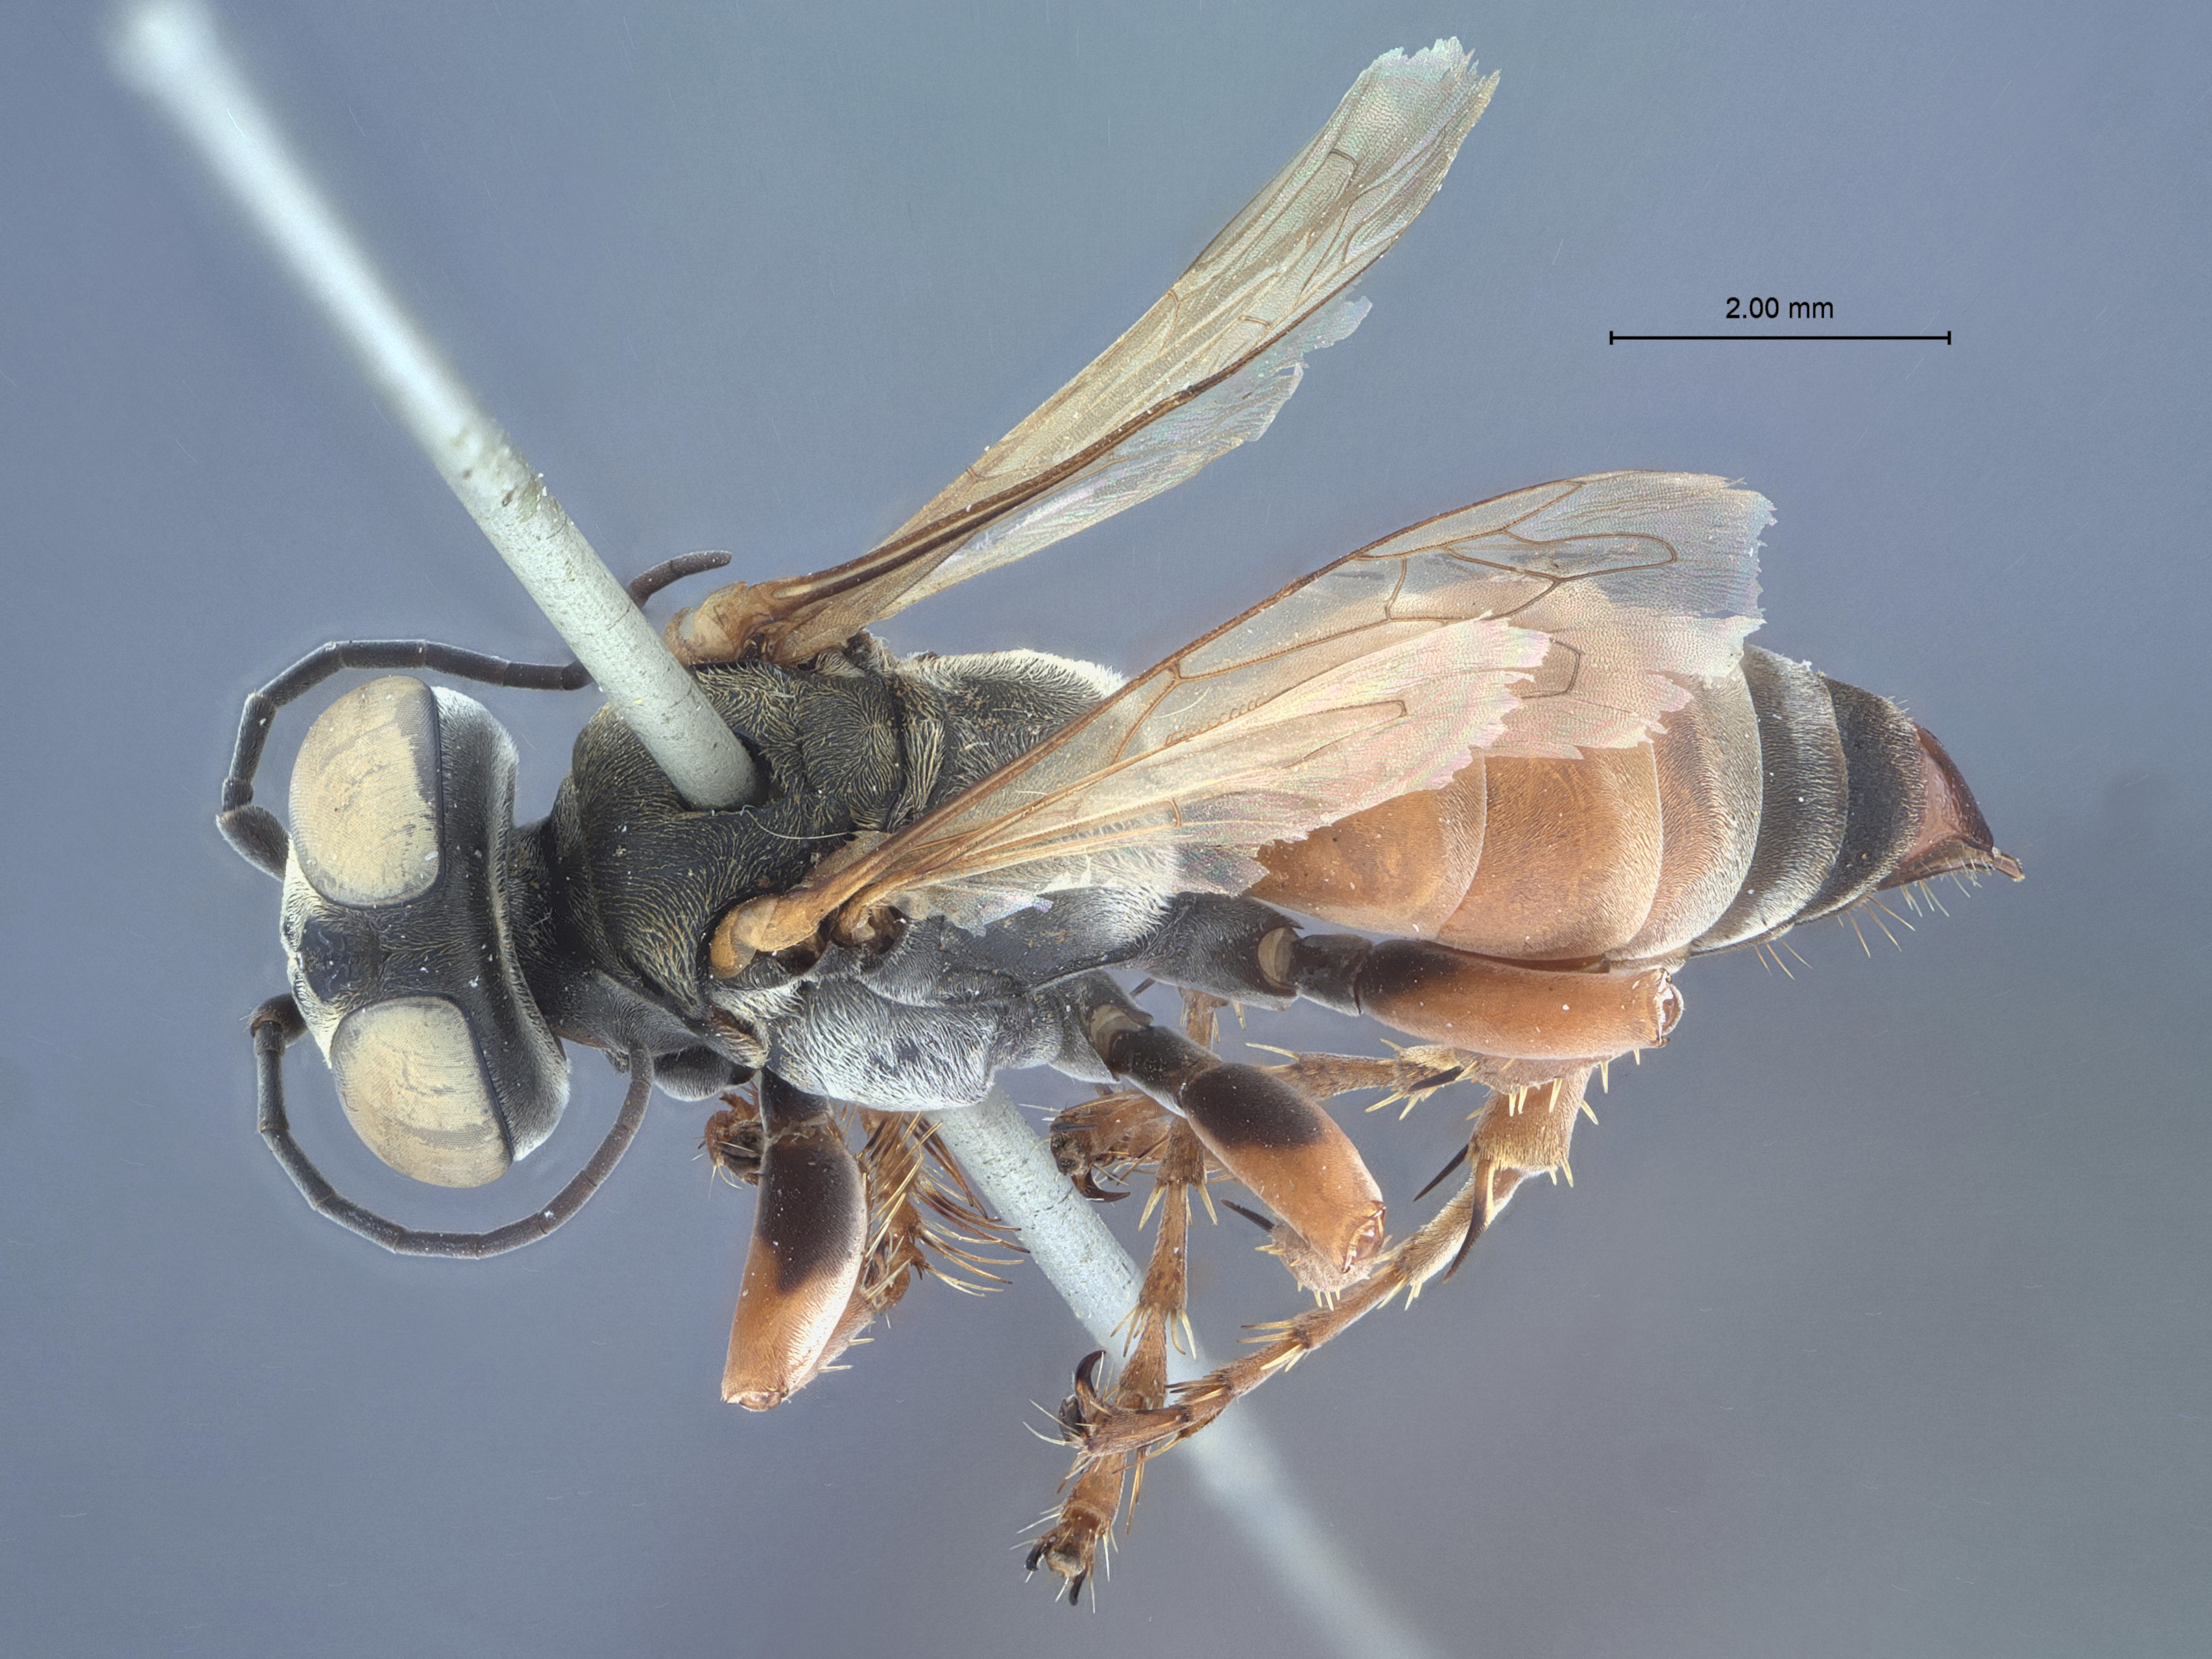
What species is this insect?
Tachysphex idzekii
